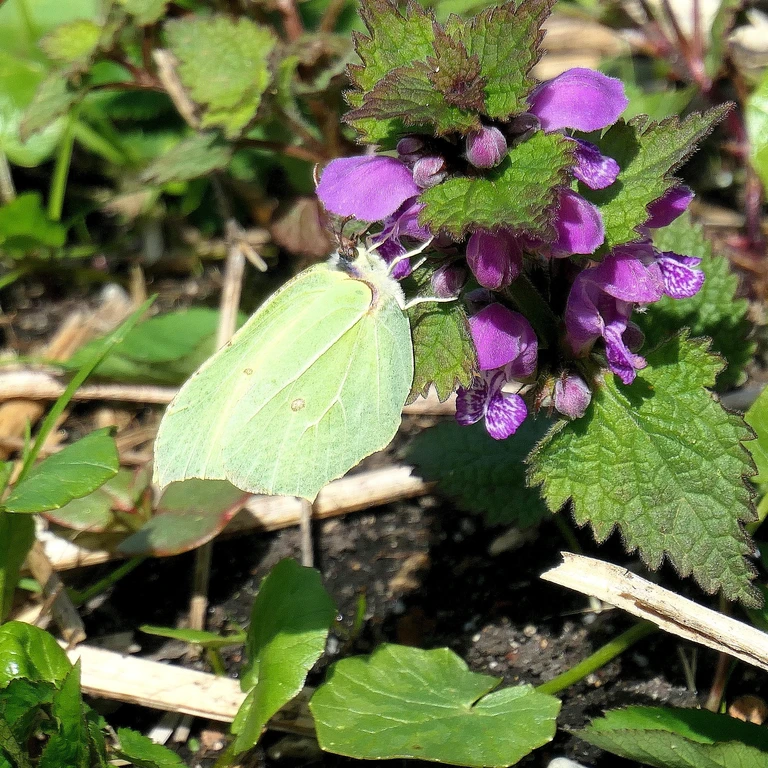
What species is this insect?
Gonepteryx rhamni
